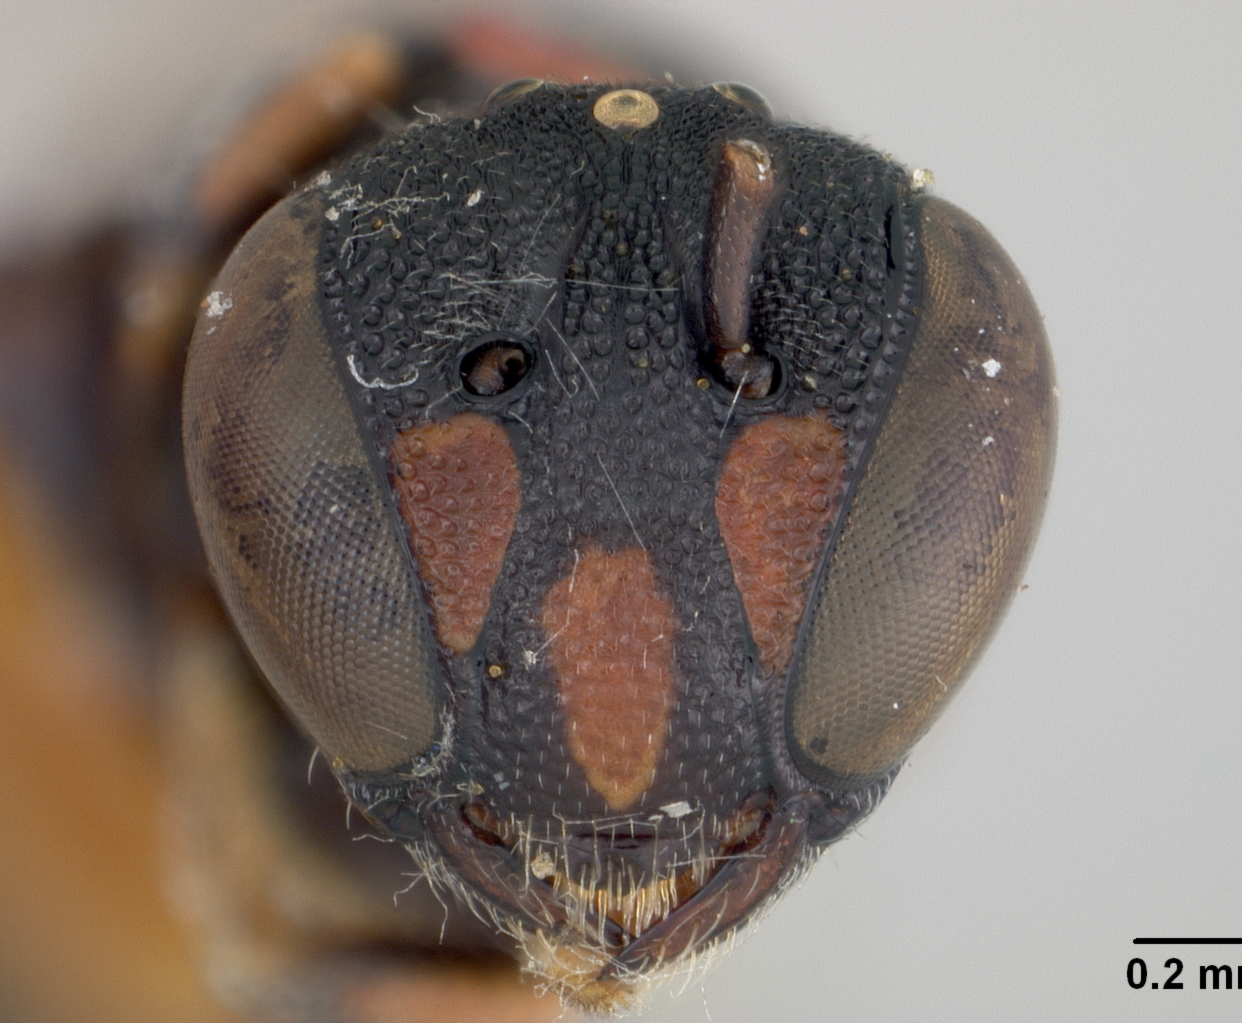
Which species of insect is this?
Prosopis opacissima
